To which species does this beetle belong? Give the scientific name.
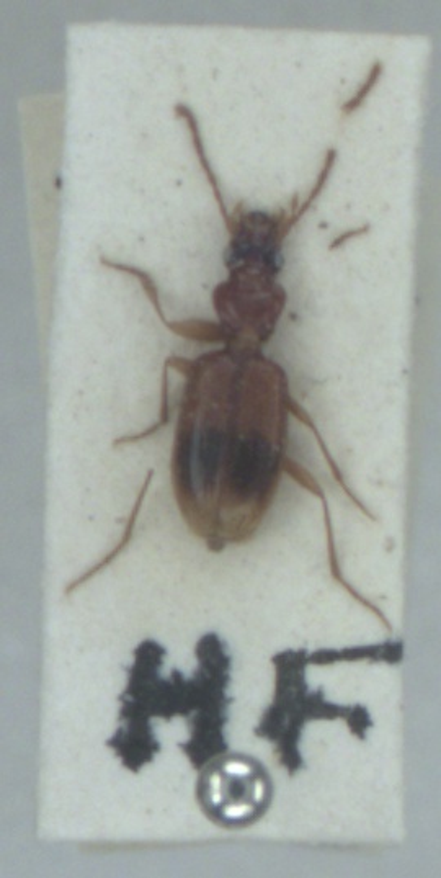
Blemus discus
